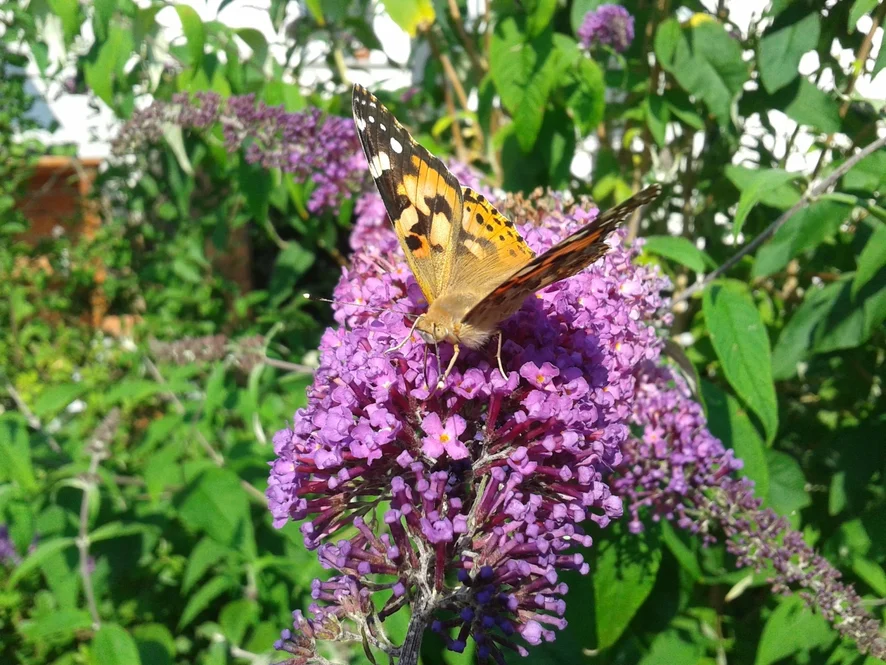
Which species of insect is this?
Vanessa cardui
